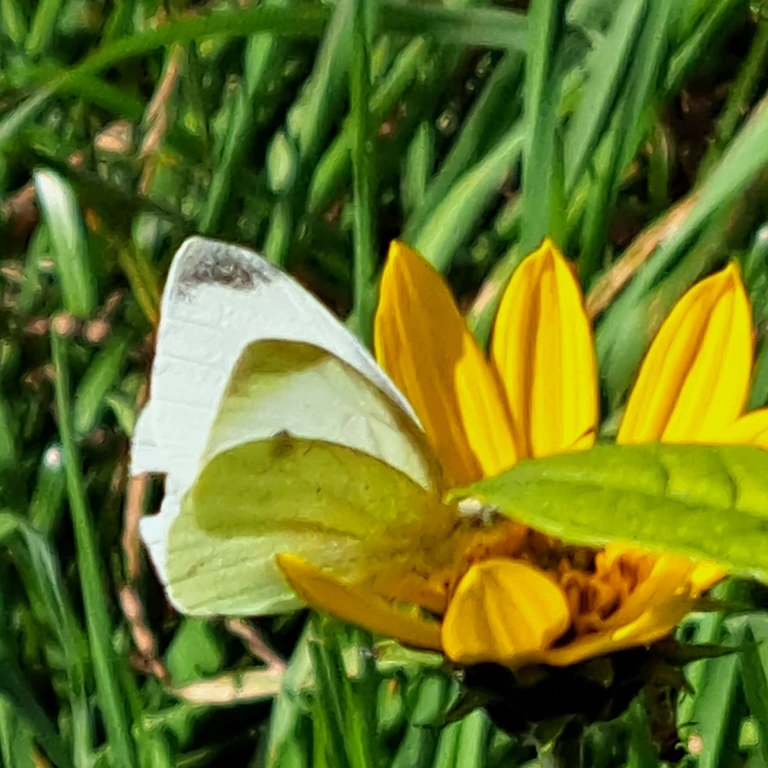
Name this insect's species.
Pieris rapae
